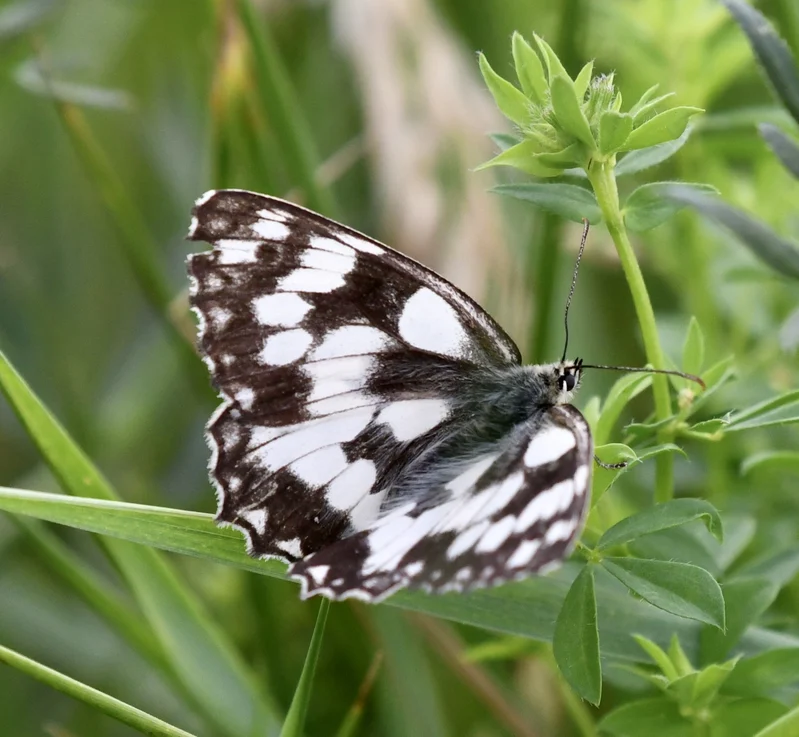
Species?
Melanargia galathea
